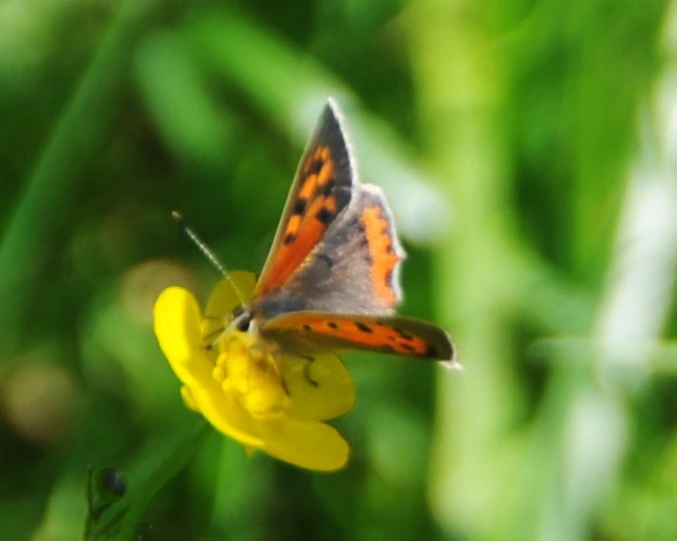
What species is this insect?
Lycaena phlaeas
